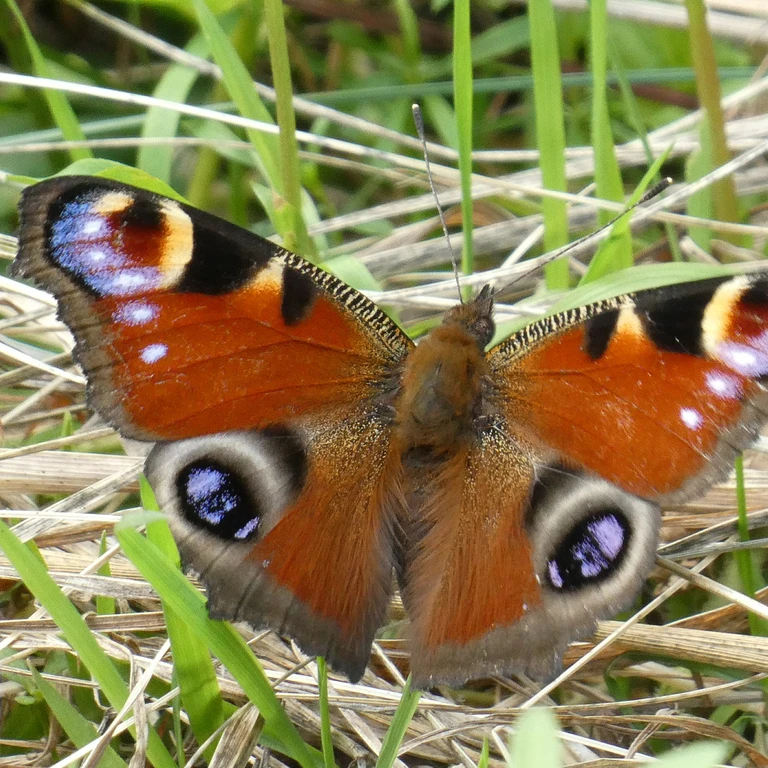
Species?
Aglais io
